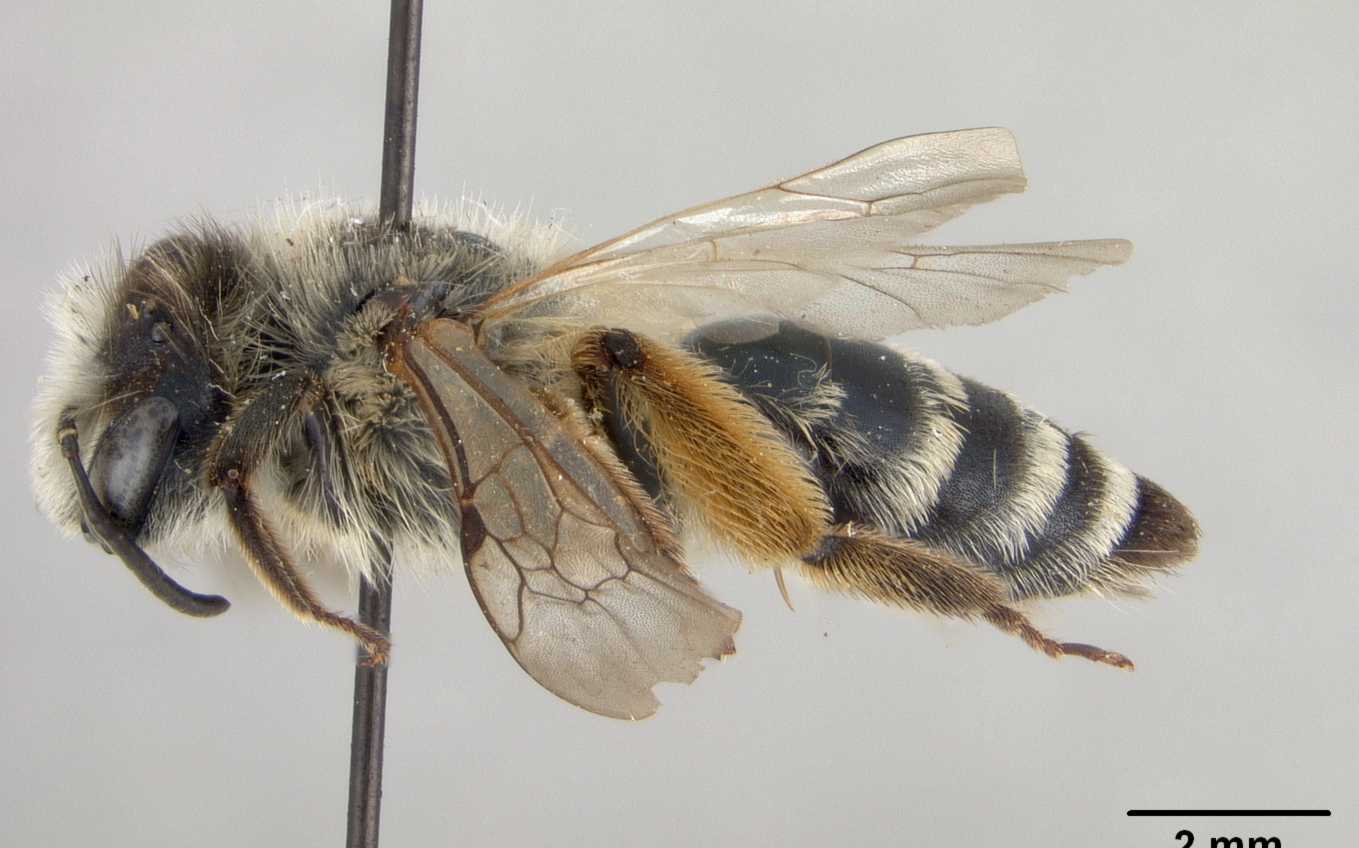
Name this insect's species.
Andrena kengracensis
